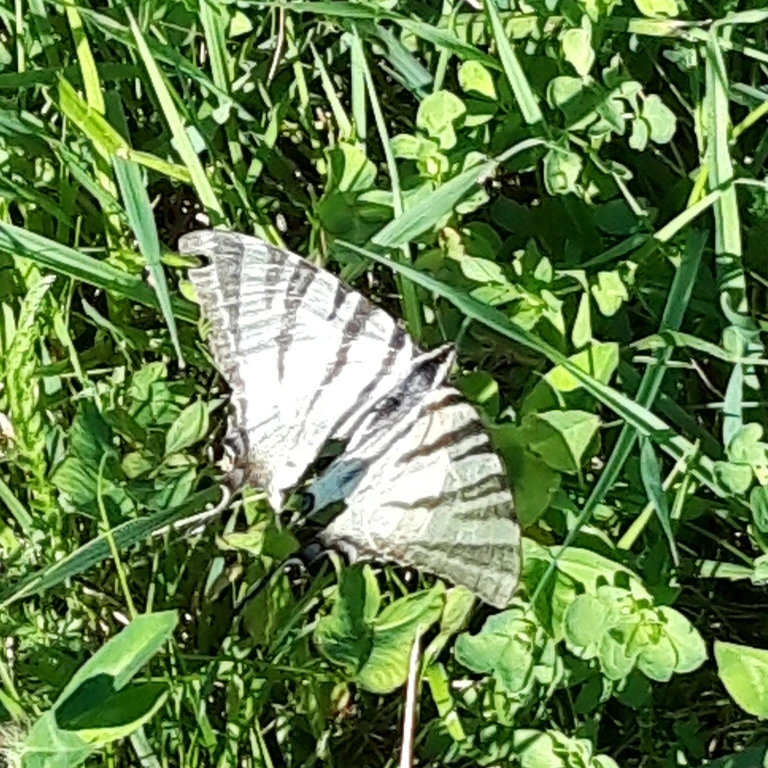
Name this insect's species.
Iphiclides podalirius
